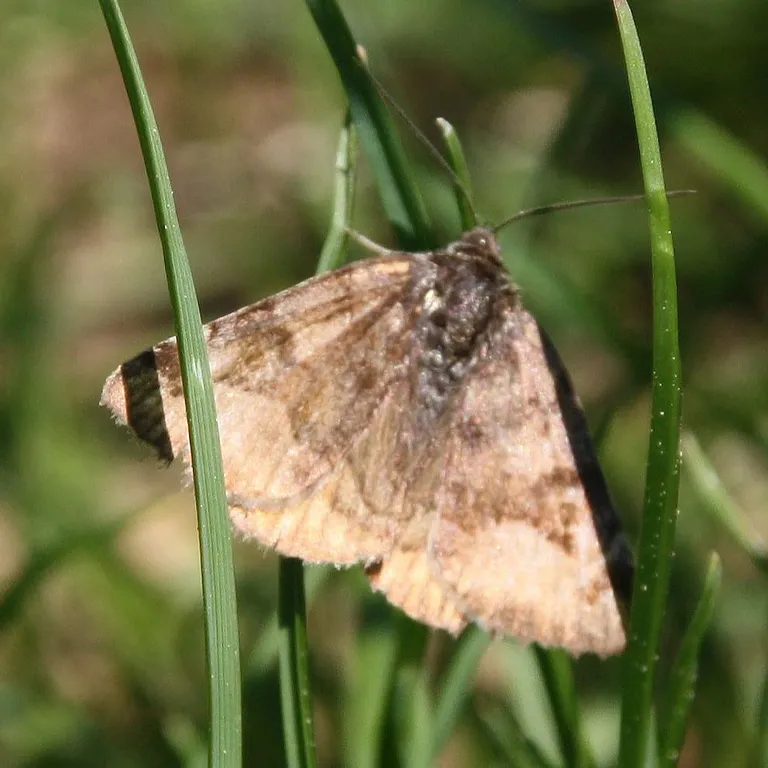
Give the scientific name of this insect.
Euclidia glyphica
